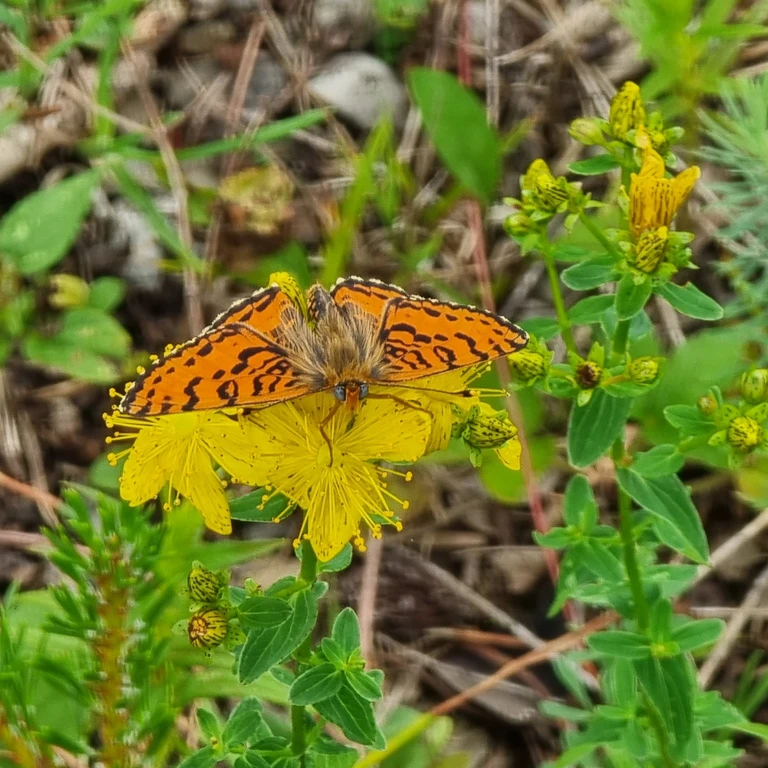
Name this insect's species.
Melitaea didyma
